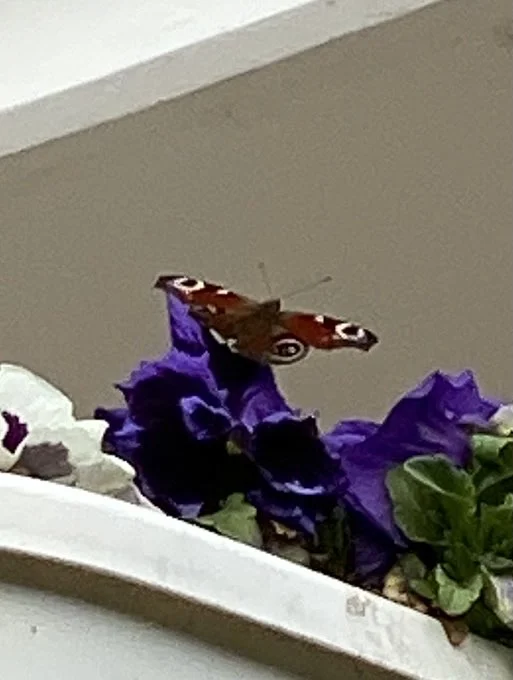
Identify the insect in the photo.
Aglais io
